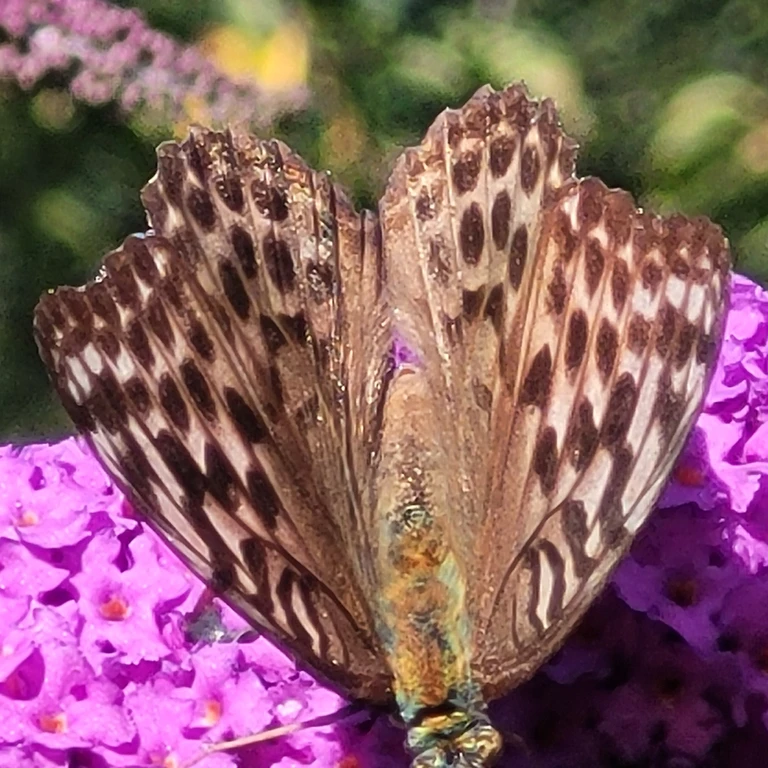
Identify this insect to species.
Argynnis paphia
